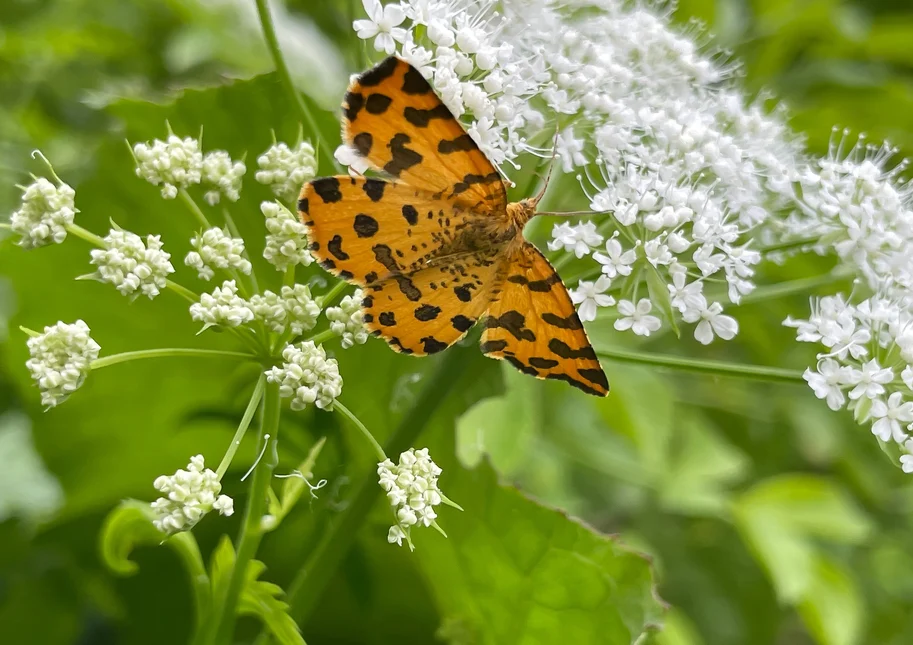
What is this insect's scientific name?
Pseudopanthera macularia
